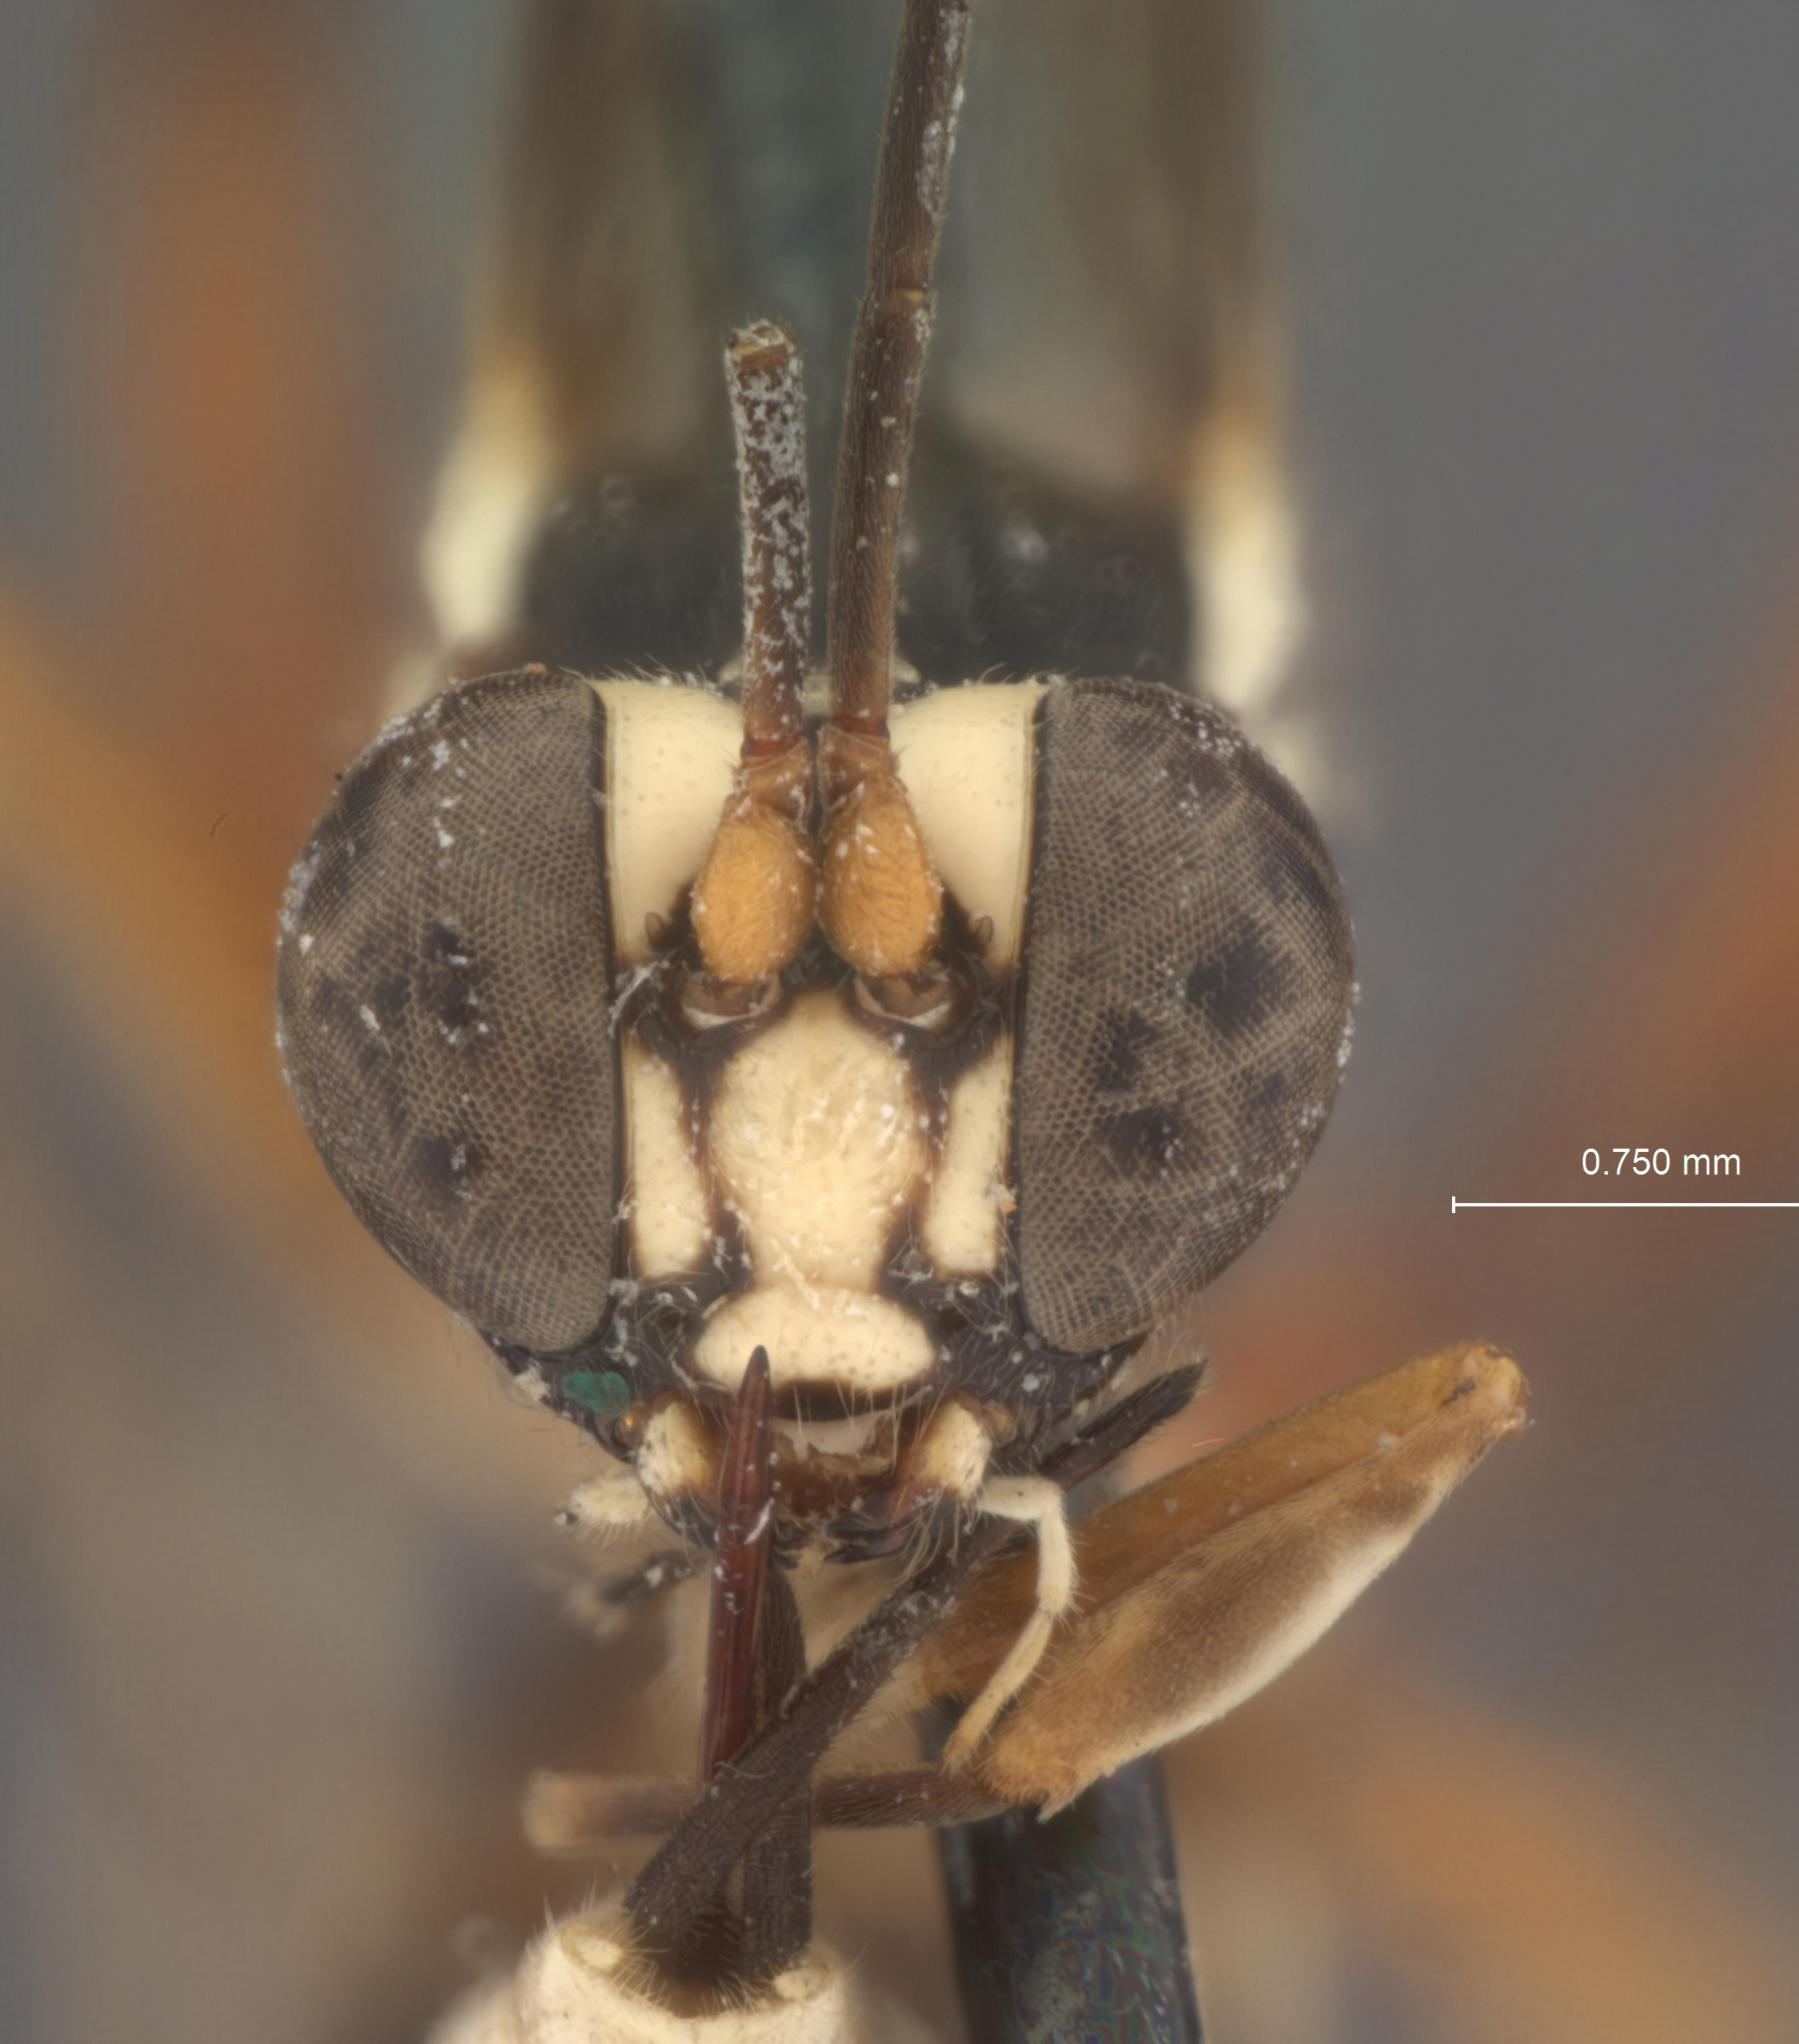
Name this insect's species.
Isotima albifrons
